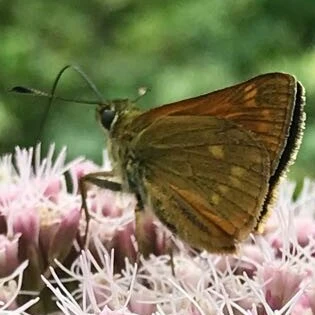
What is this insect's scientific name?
Ochlodes sylvanus (also Ochlodes venata)
